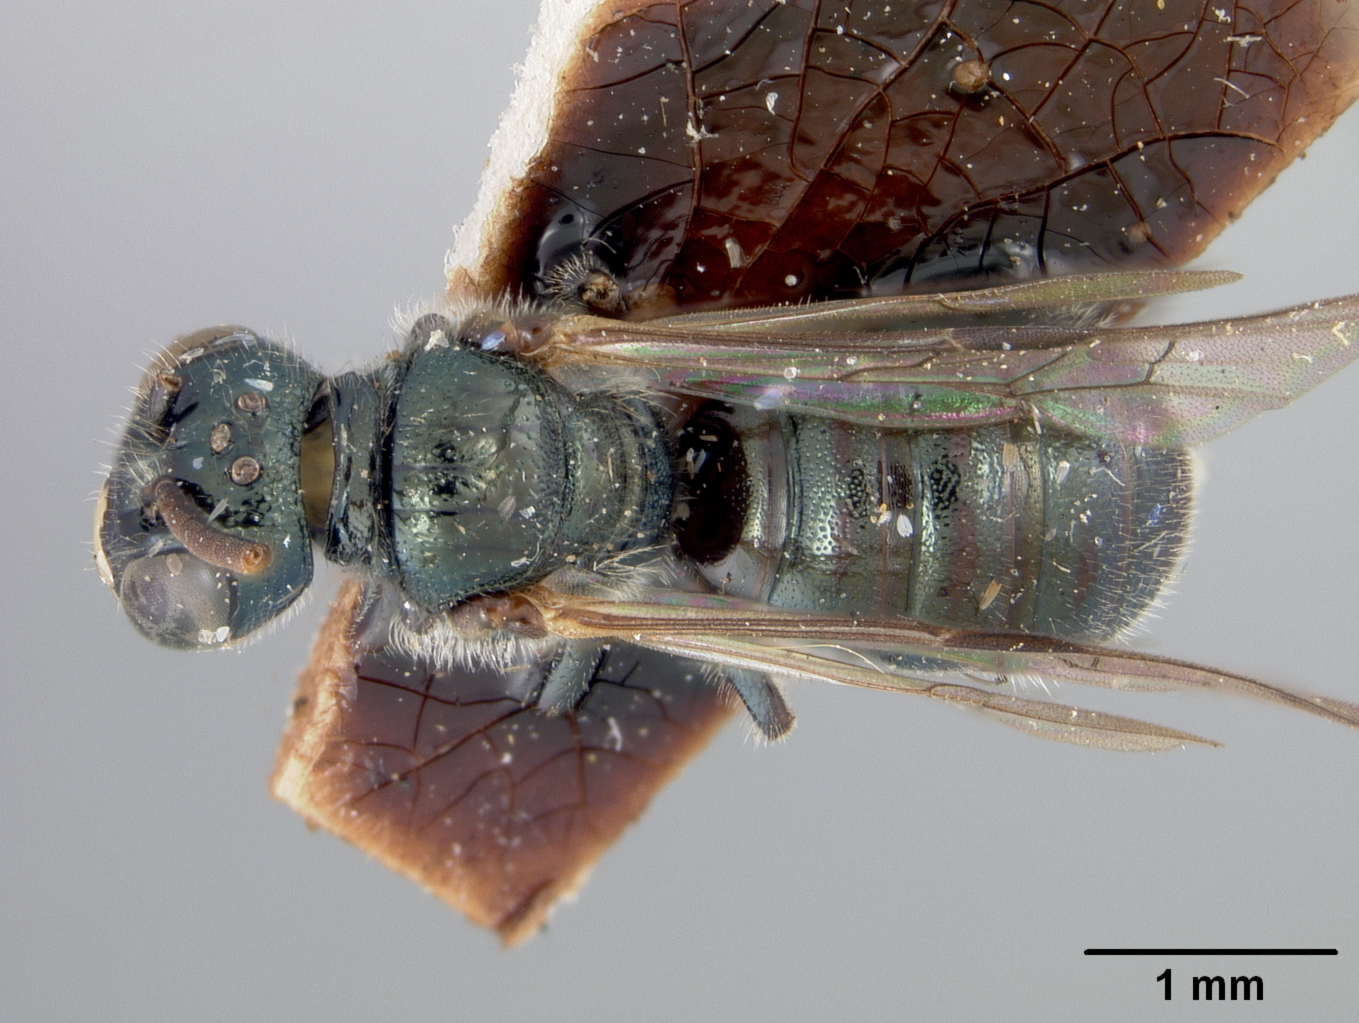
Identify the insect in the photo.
Ceratina submaritima
